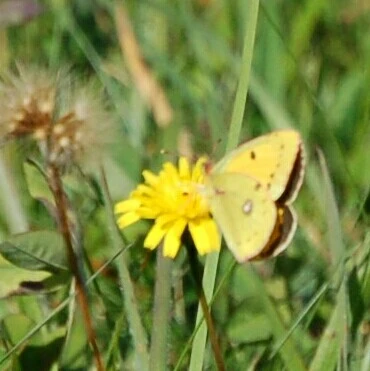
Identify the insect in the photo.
Colias croceus
